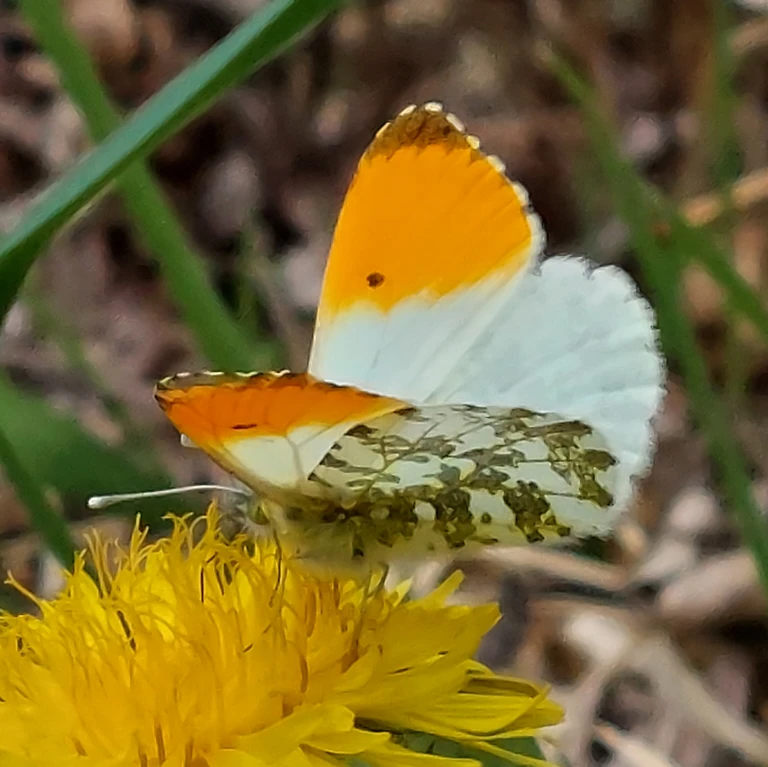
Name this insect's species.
Anthocharis cardamines
